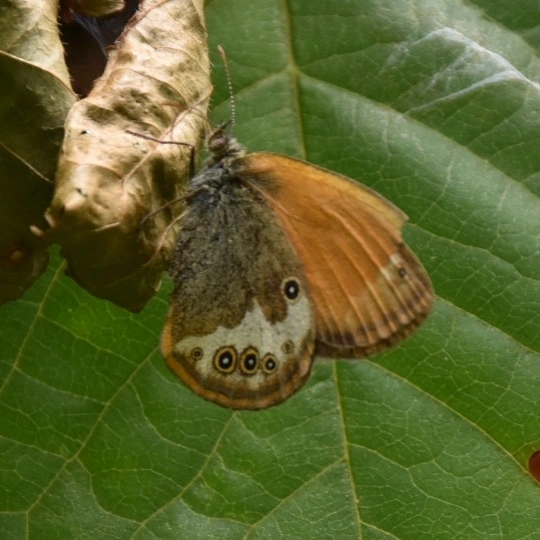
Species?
Coenonympha arcania
